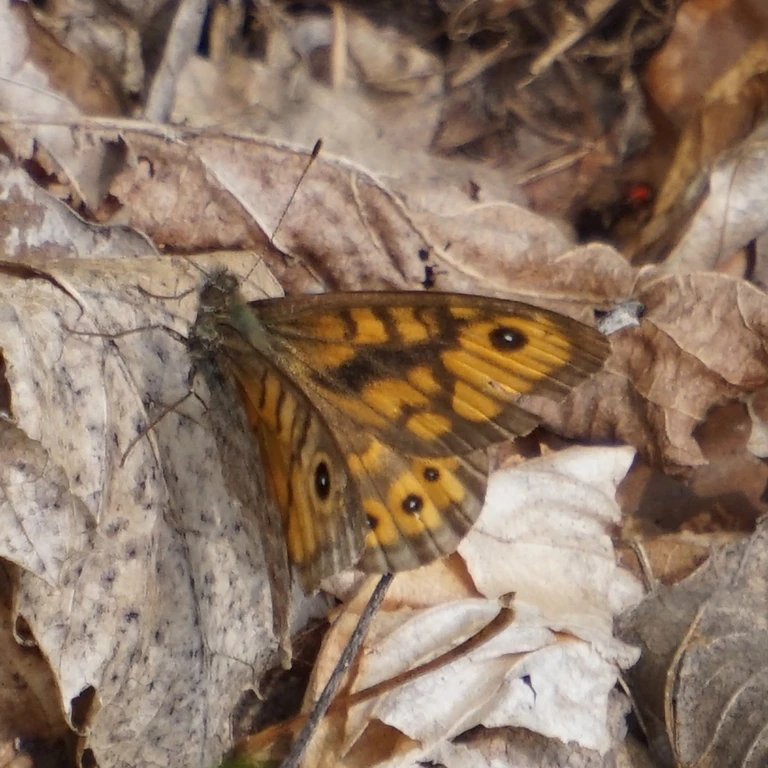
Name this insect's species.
Lasiommata megera (also Pararge megera)
